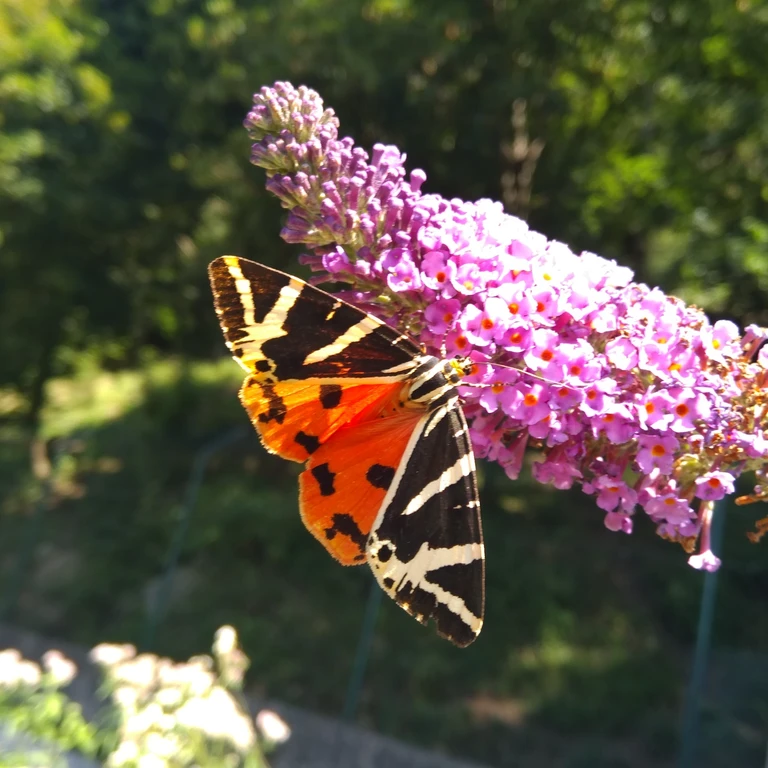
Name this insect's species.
Euplagia quadripunctaria
